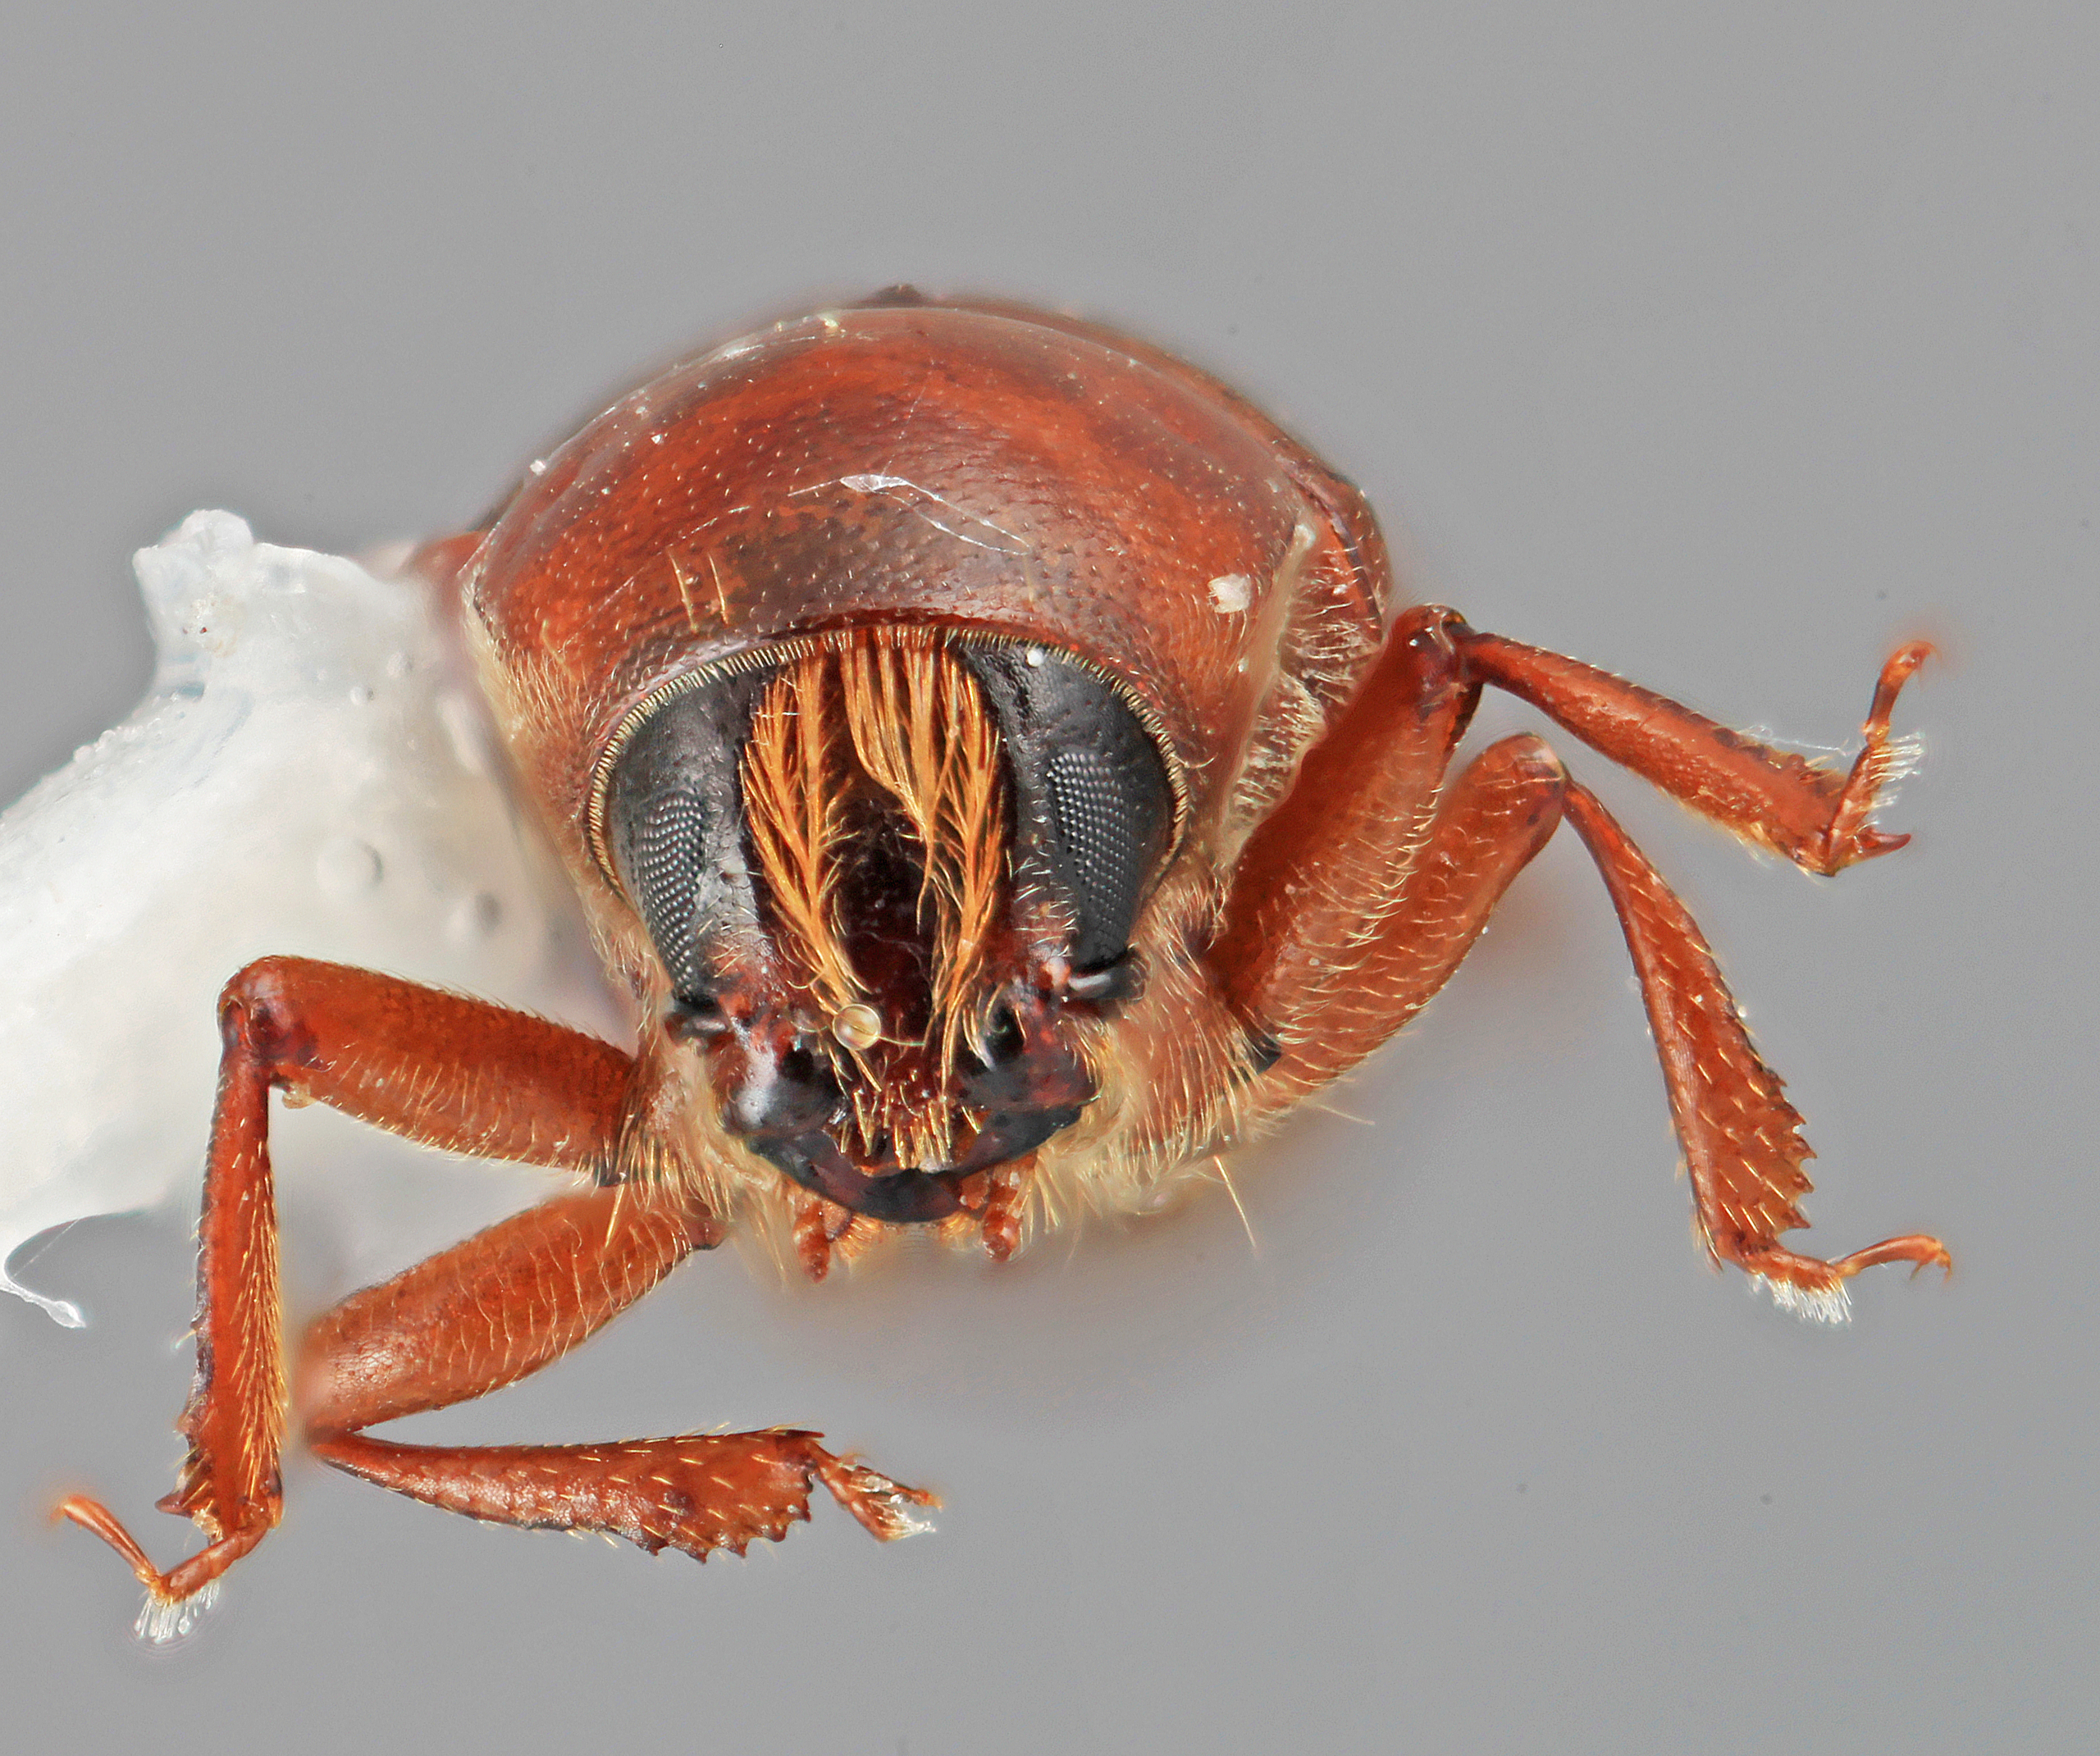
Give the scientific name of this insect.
Scolytodes gunnerae
